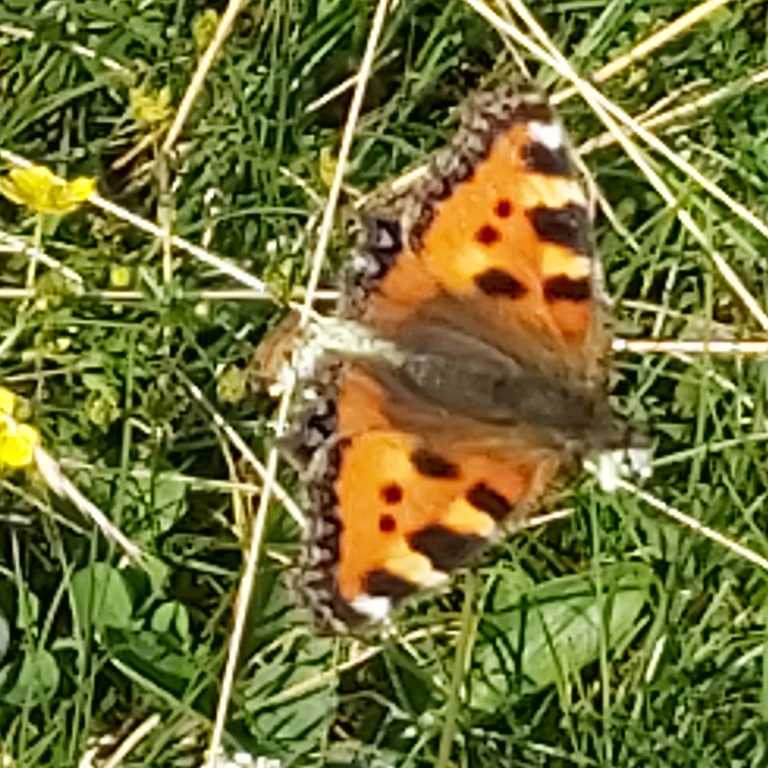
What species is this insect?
Aglais urticae
